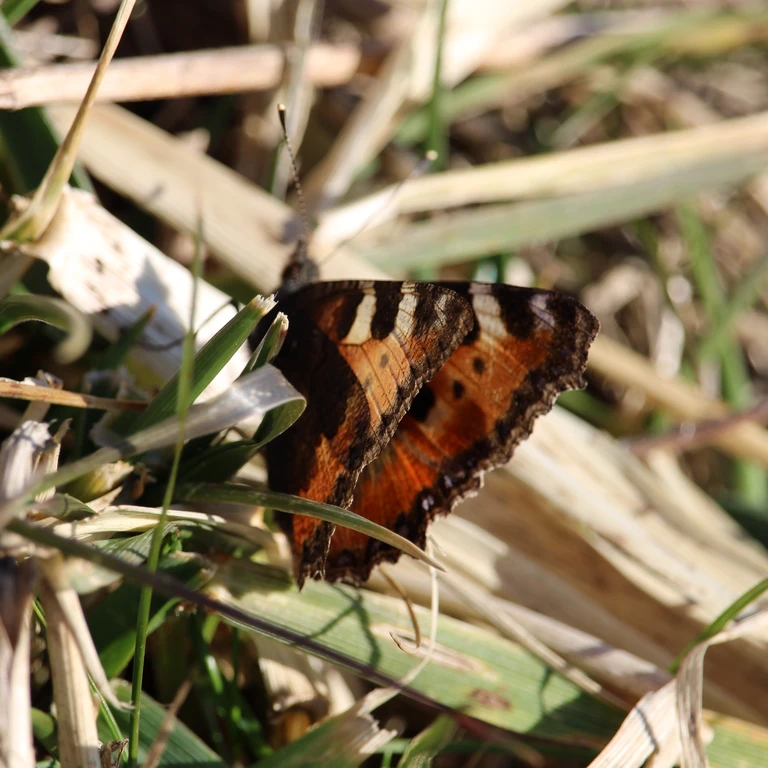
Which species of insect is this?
Aglais urticae
